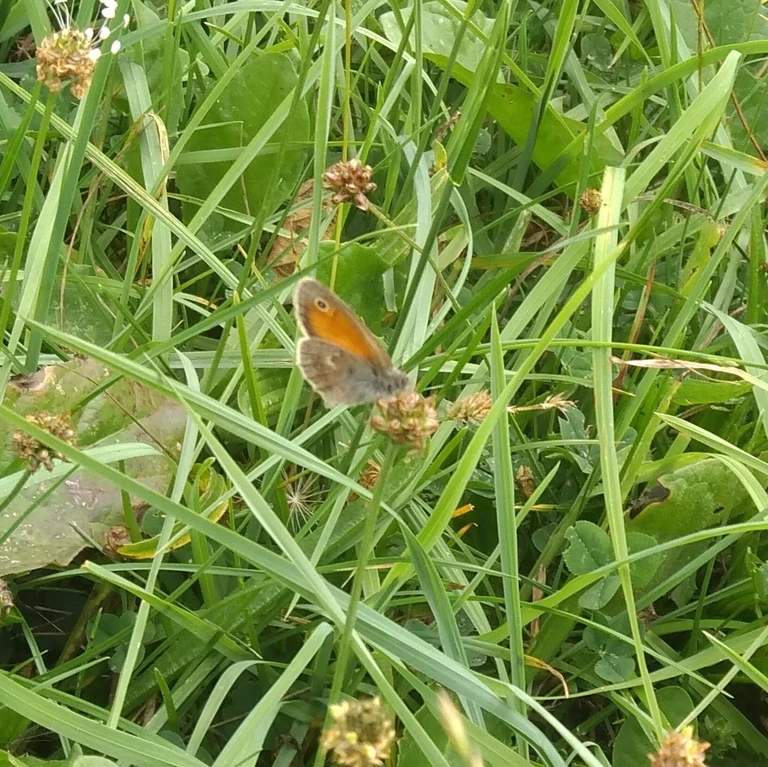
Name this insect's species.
Coenonympha pamphilus
